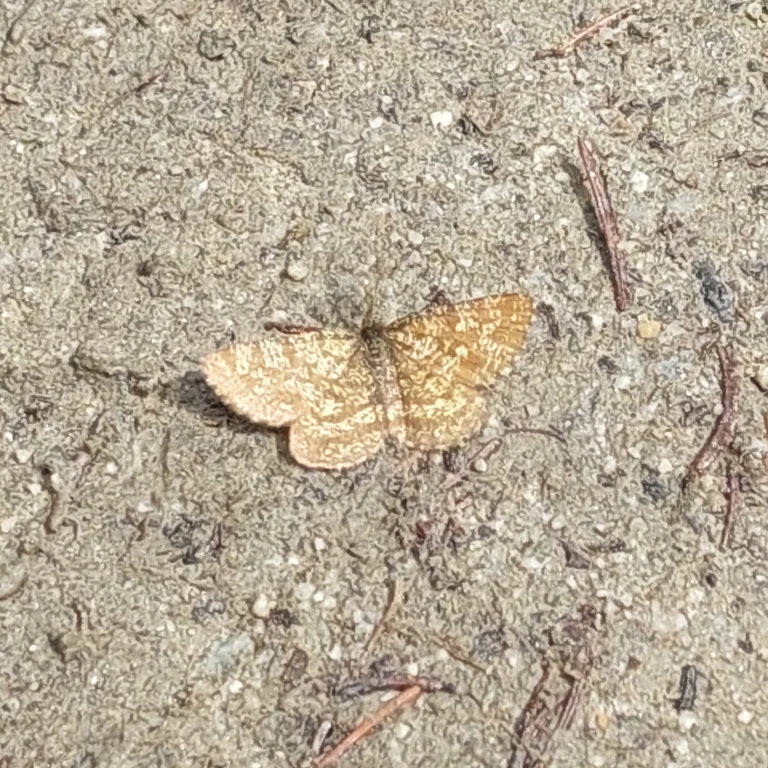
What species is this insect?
Ematurga atomaria
